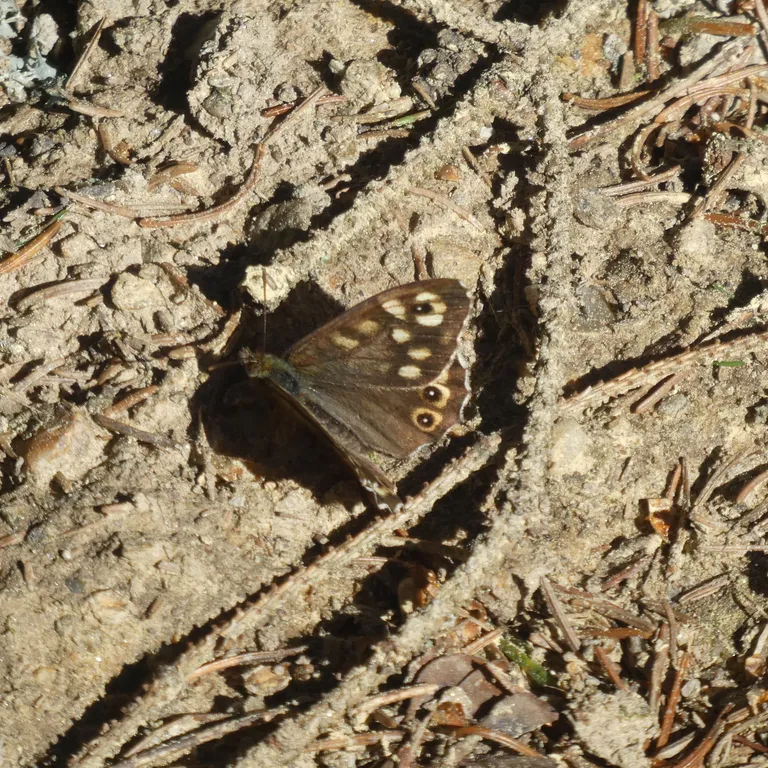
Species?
Pararge aegeria
